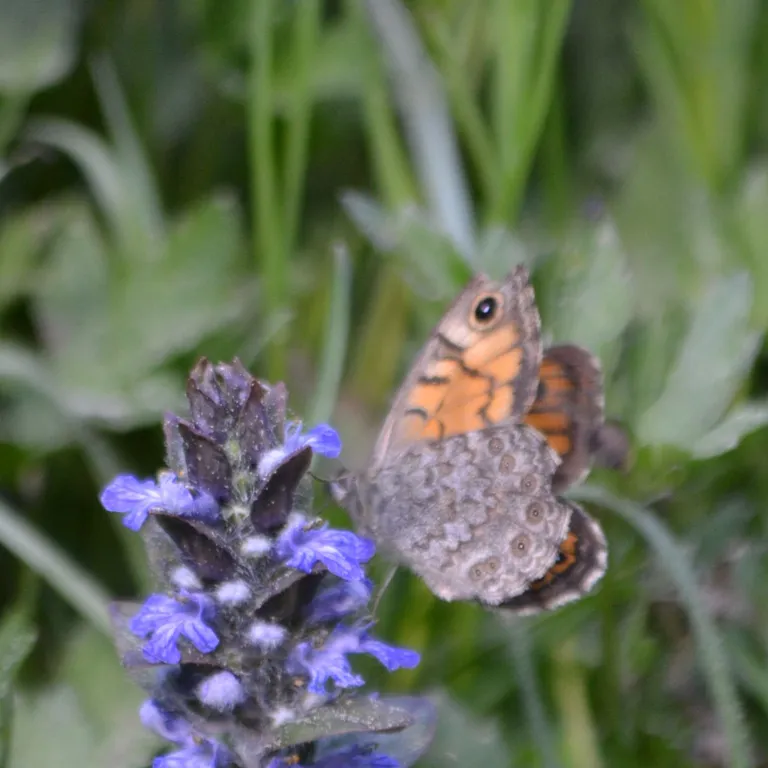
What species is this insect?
Lasiommata megera (also Pararge megera)
